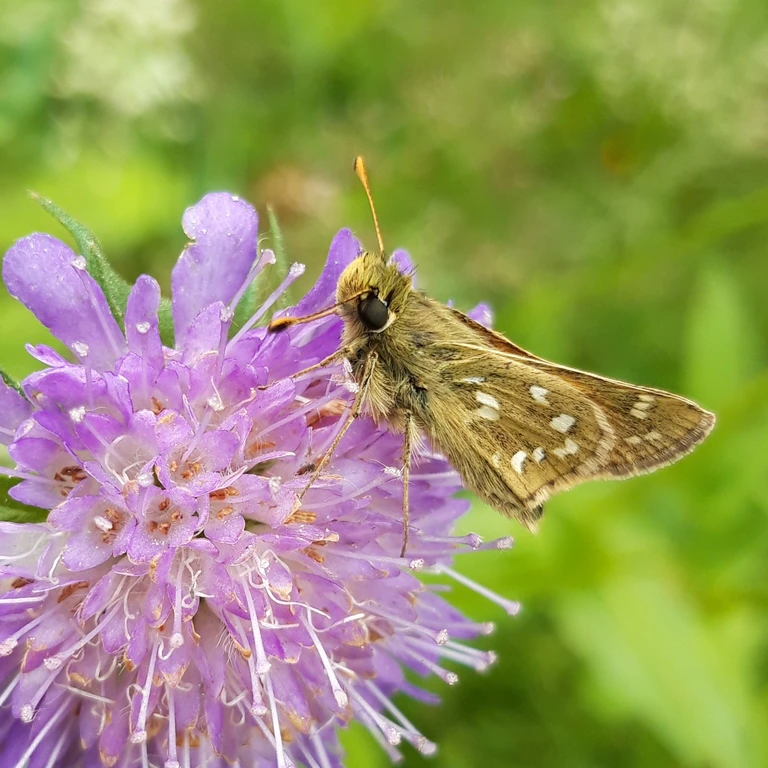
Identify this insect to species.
Hesperia comma
